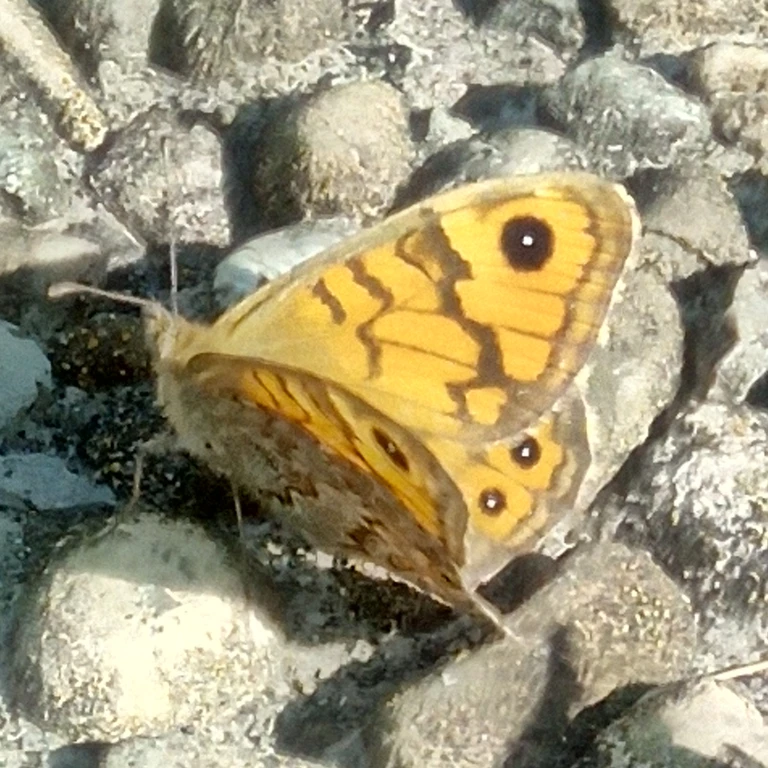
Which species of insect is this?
Lasiommata megera (also Pararge megera)
